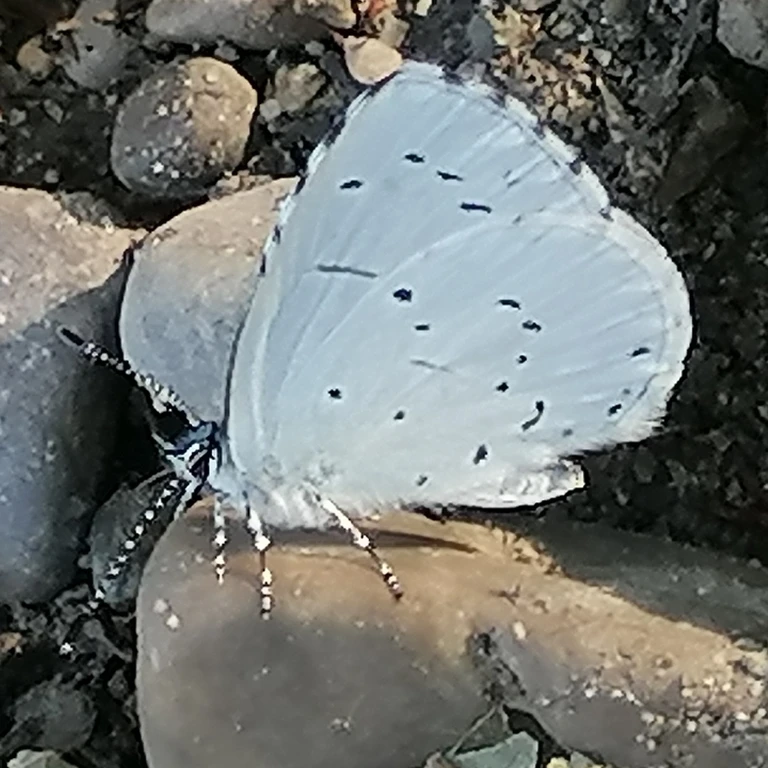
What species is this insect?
Celastrina argiolus
